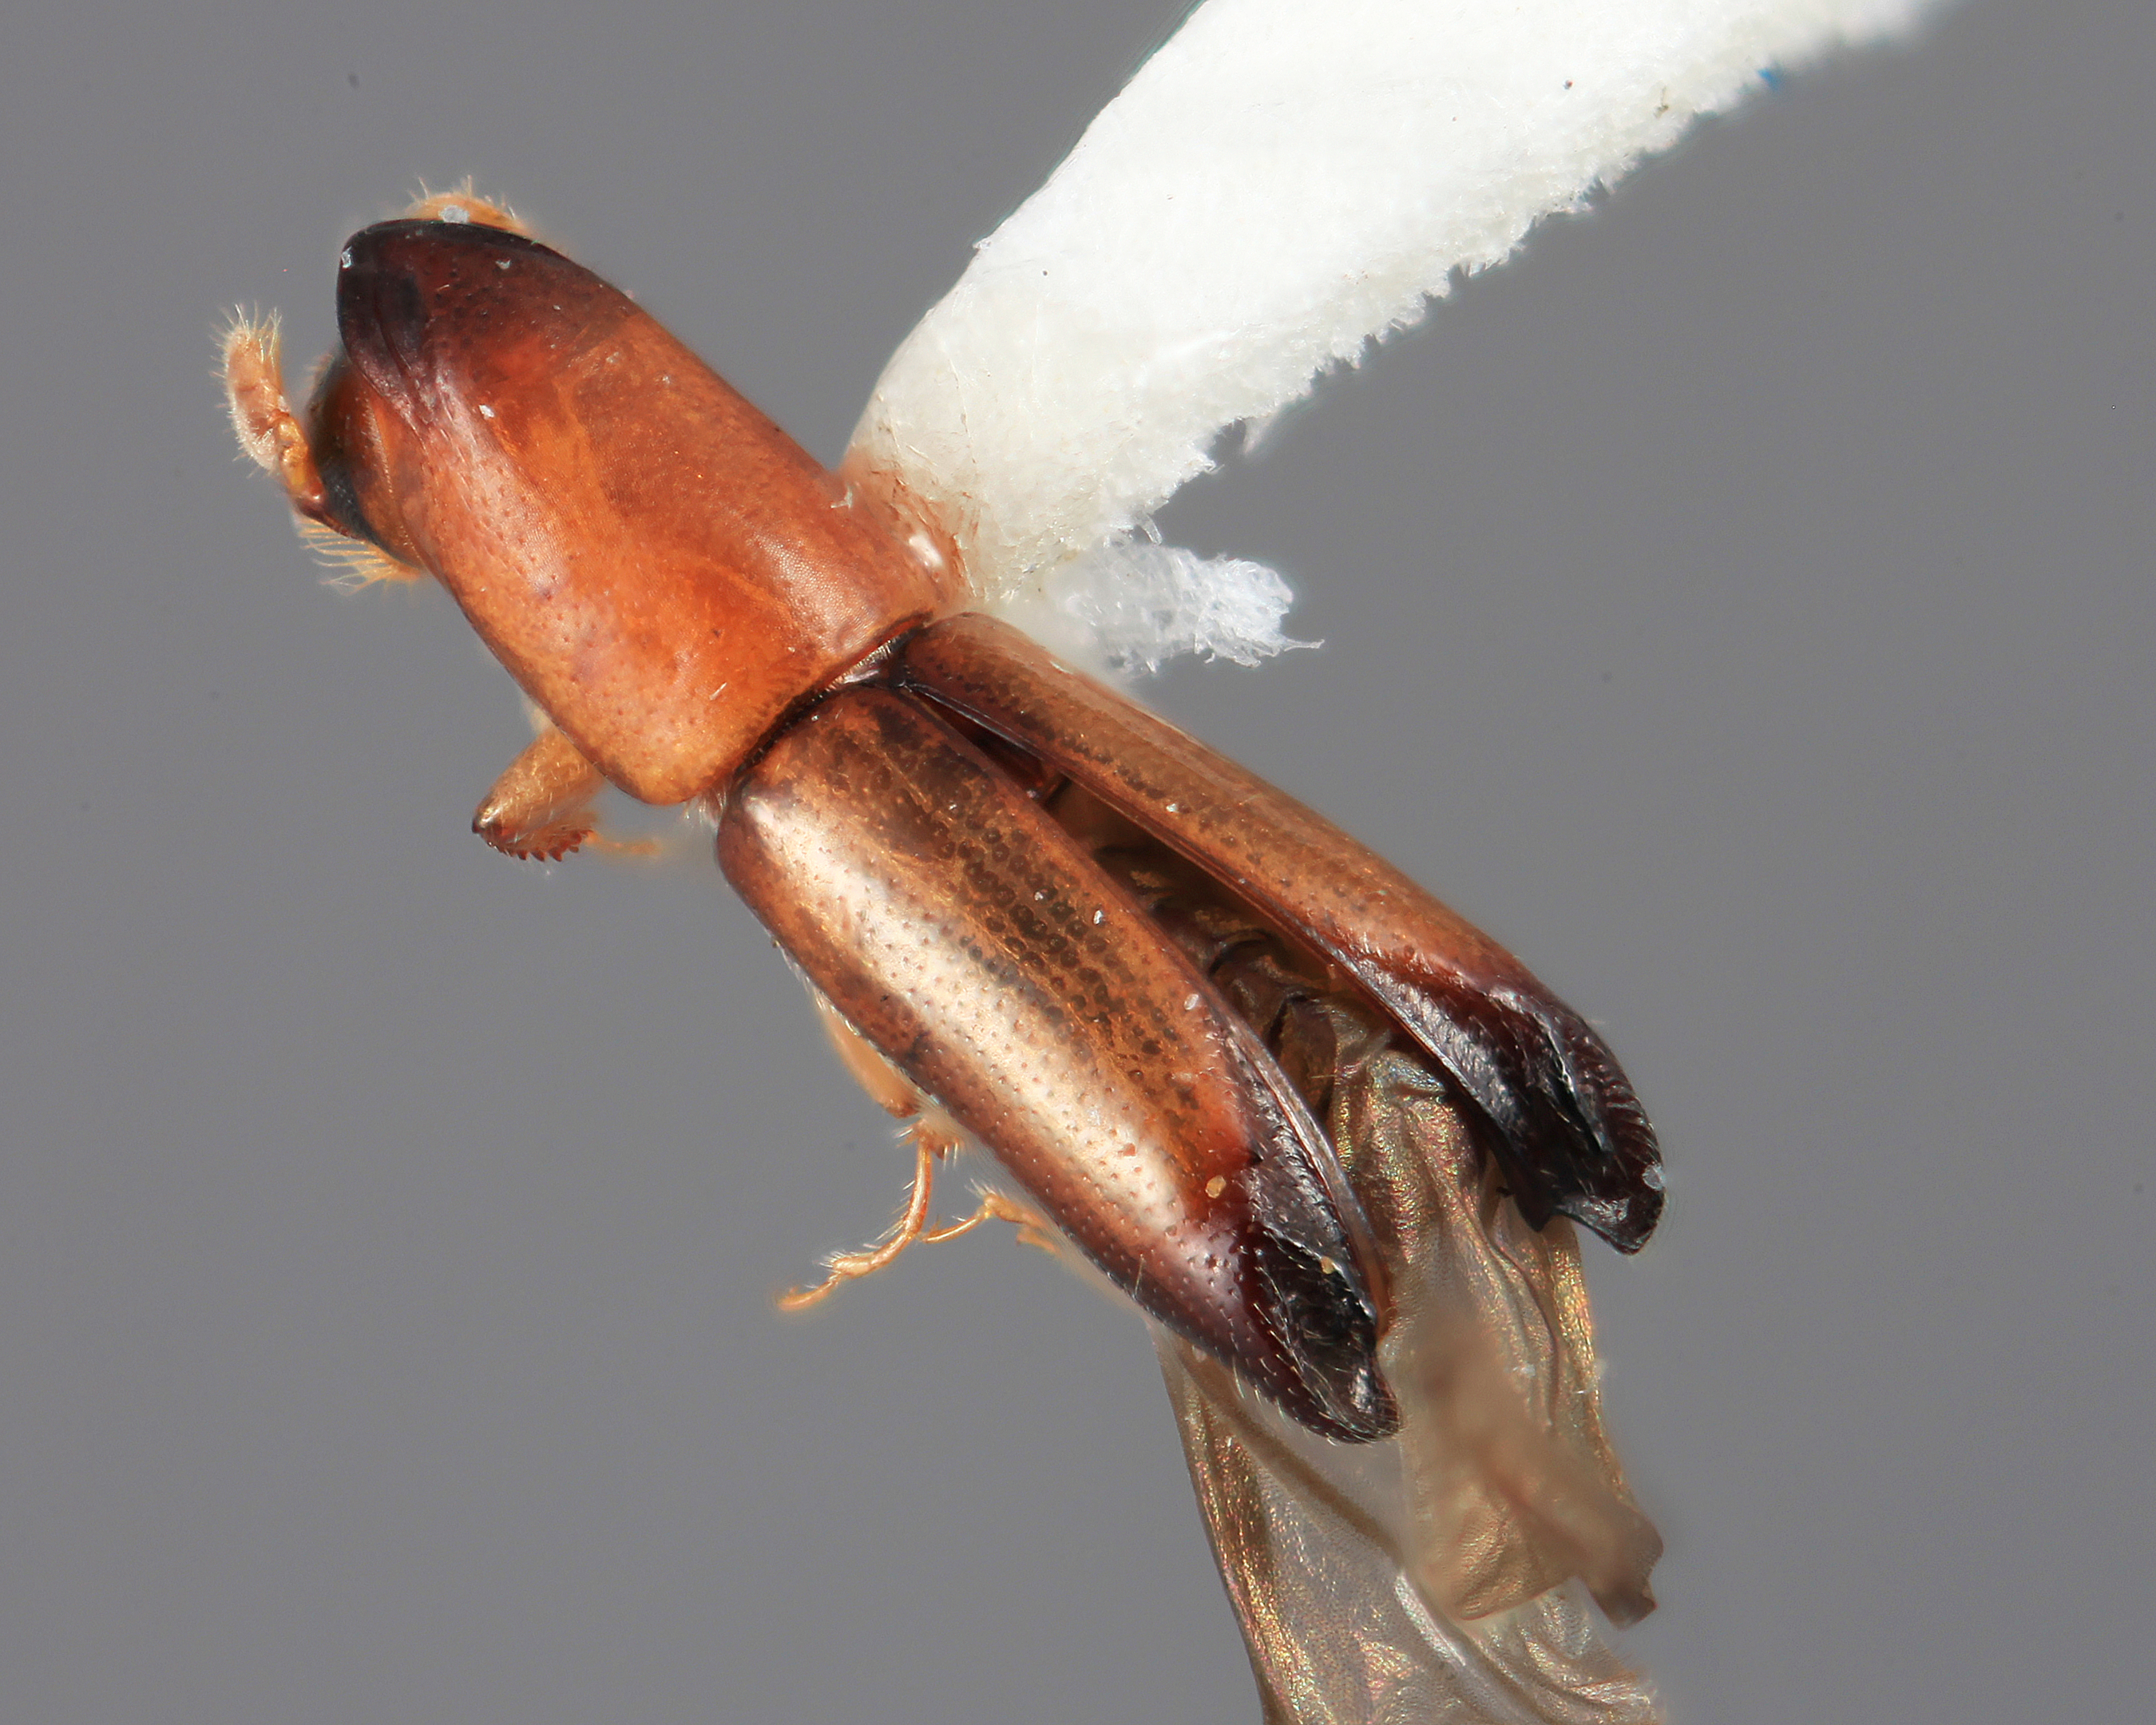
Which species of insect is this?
Amphicranus acus
